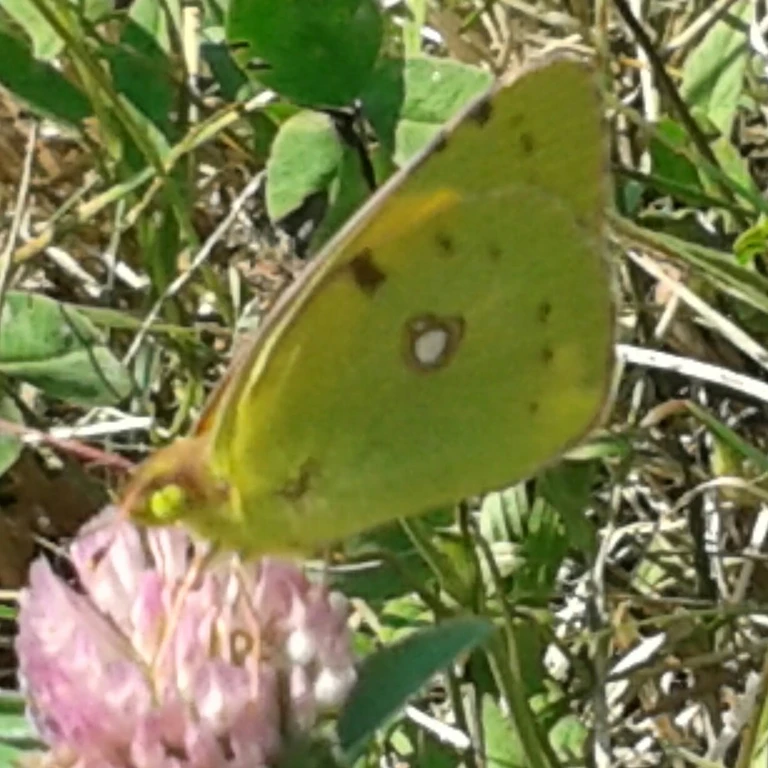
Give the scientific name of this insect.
Colias croceus
